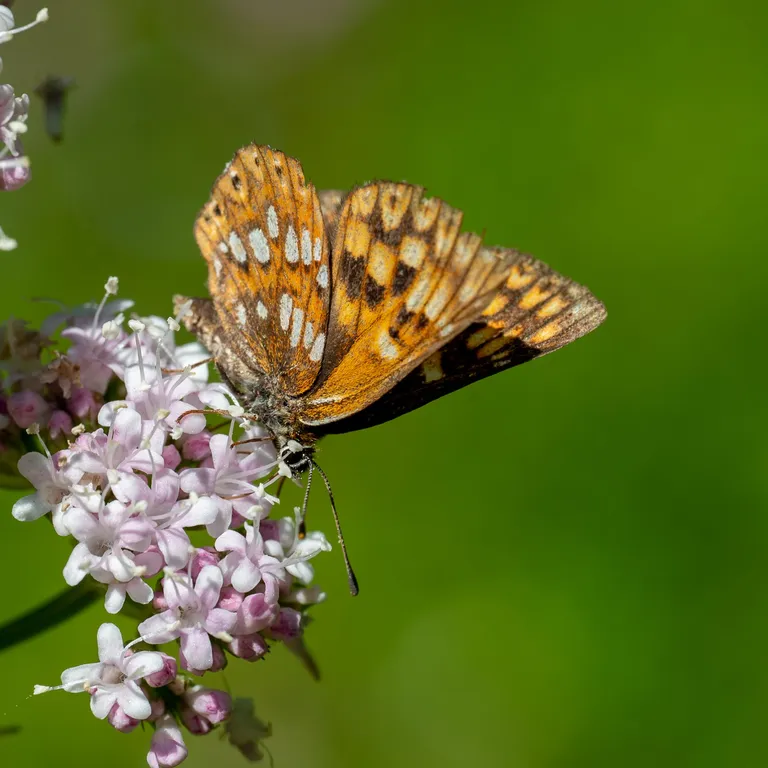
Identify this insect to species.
Hamearis lucina
